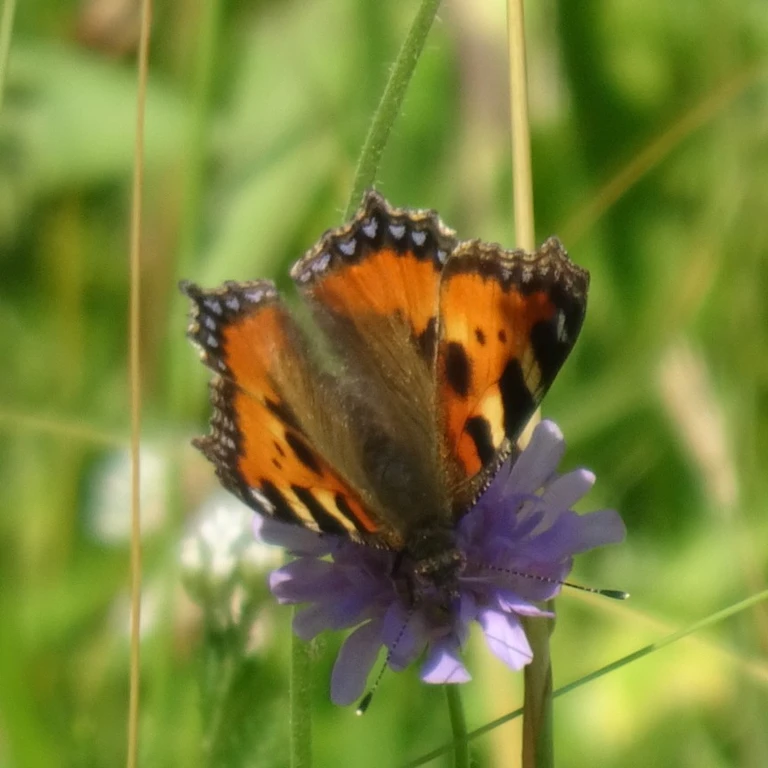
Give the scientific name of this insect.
Aglais urticae
